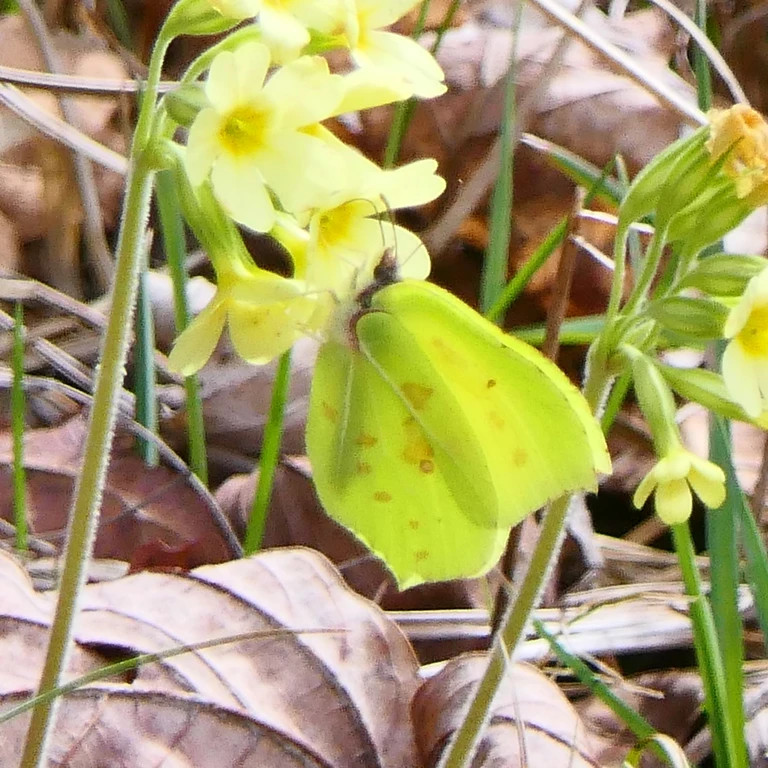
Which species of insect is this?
Gonepteryx rhamni
